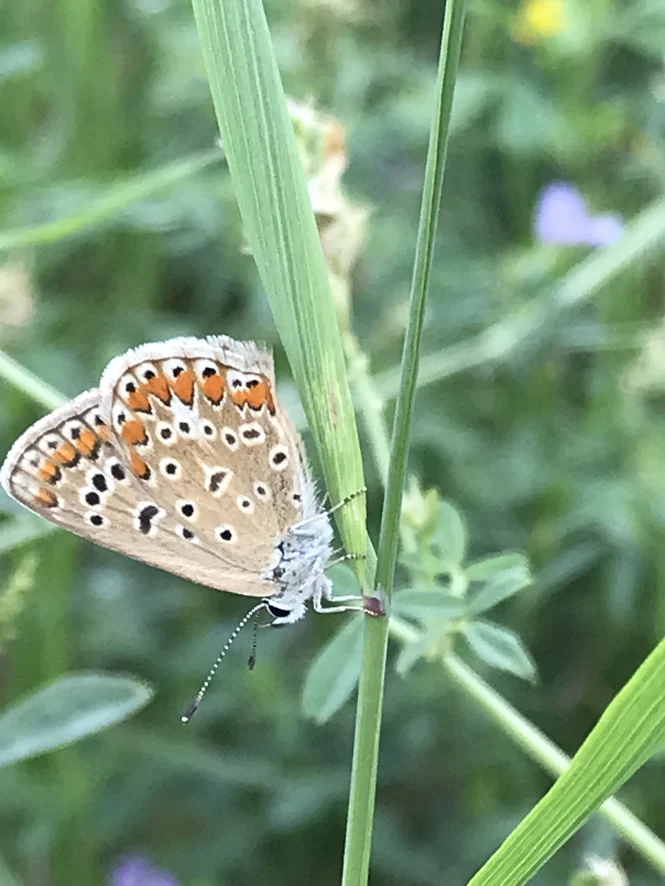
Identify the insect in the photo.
Polyommatus icarus
